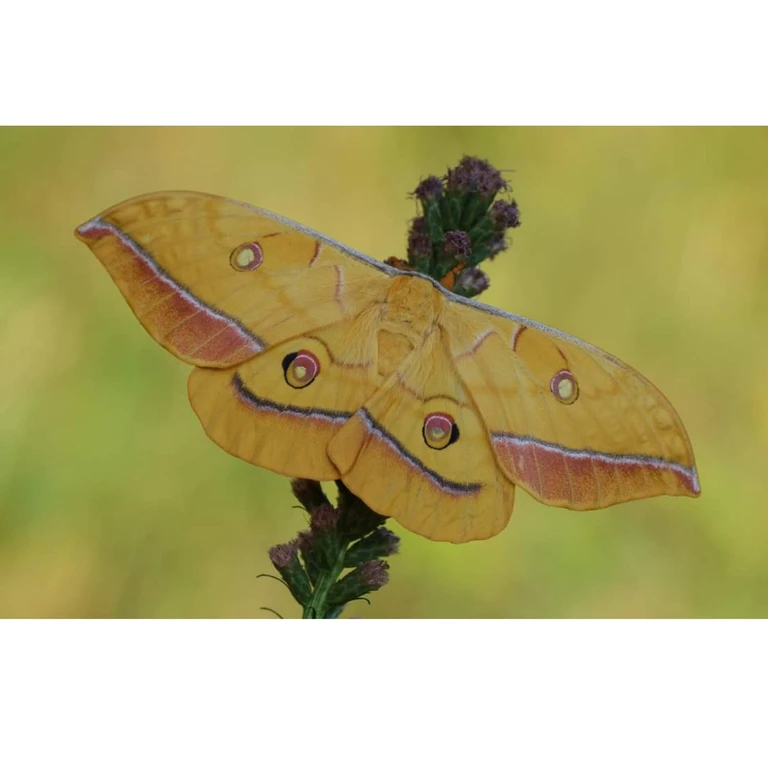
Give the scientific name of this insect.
Antheraea yamamai
